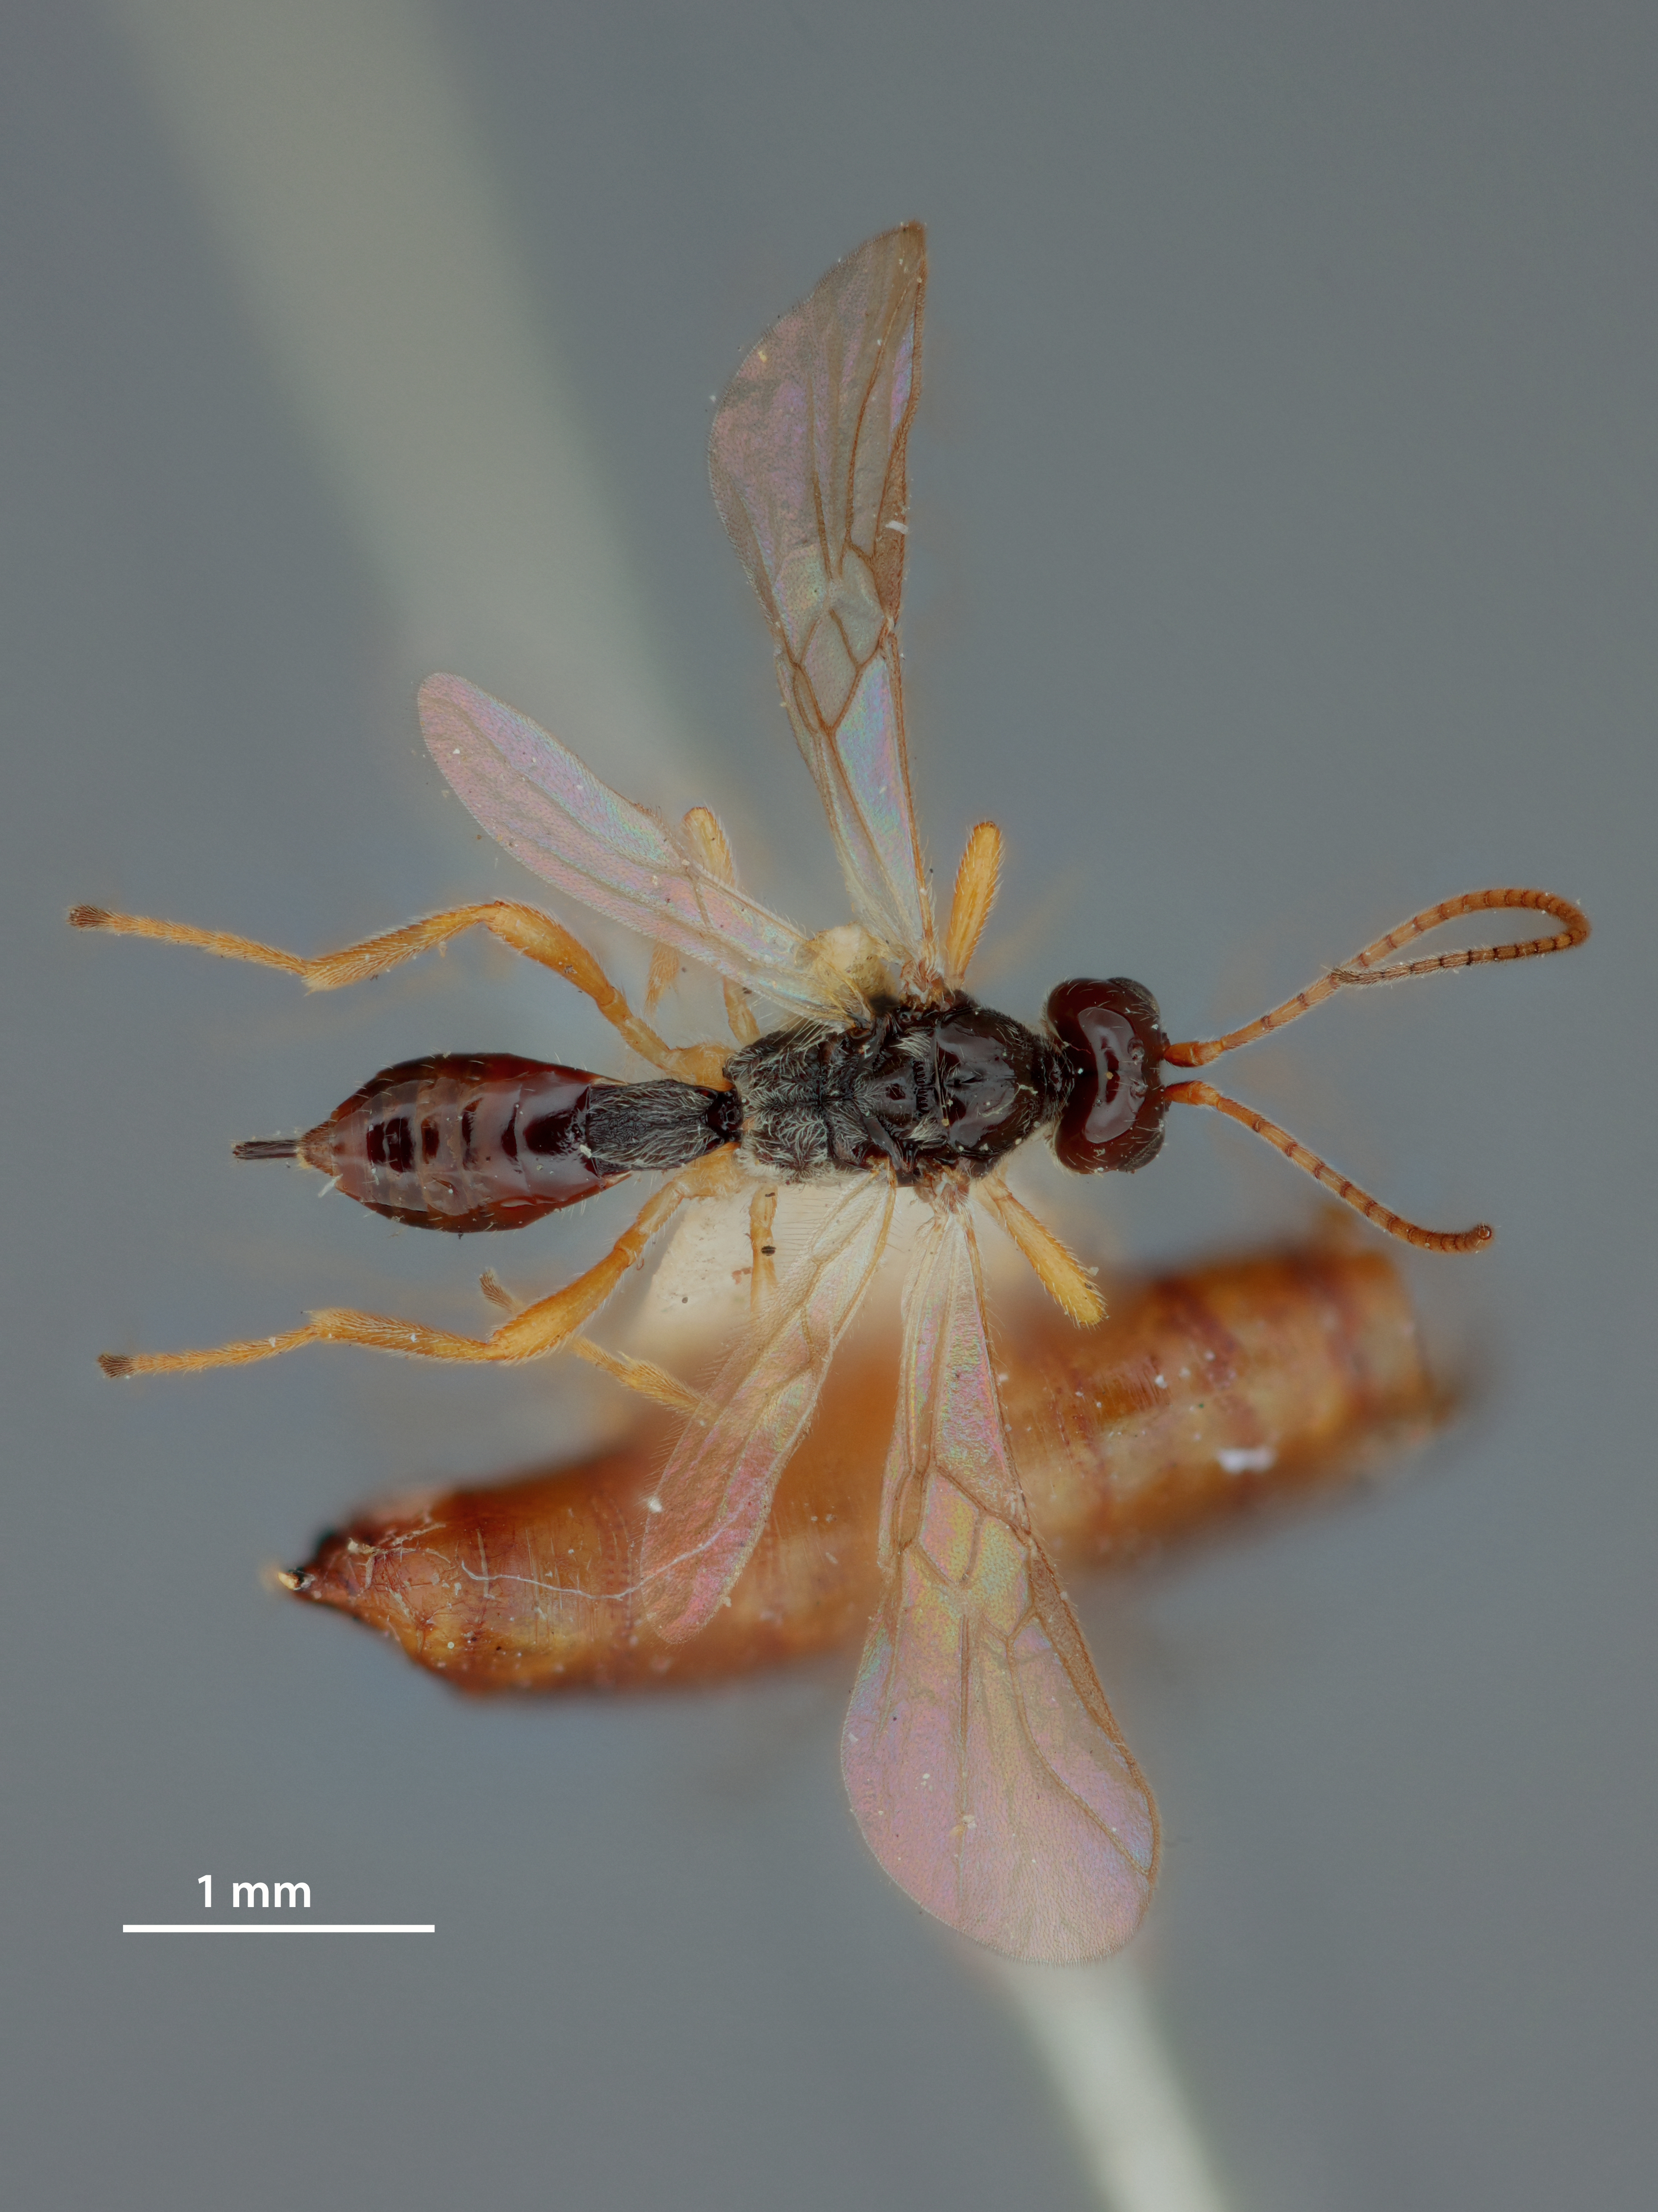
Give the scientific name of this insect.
Dacnusa iridicola
